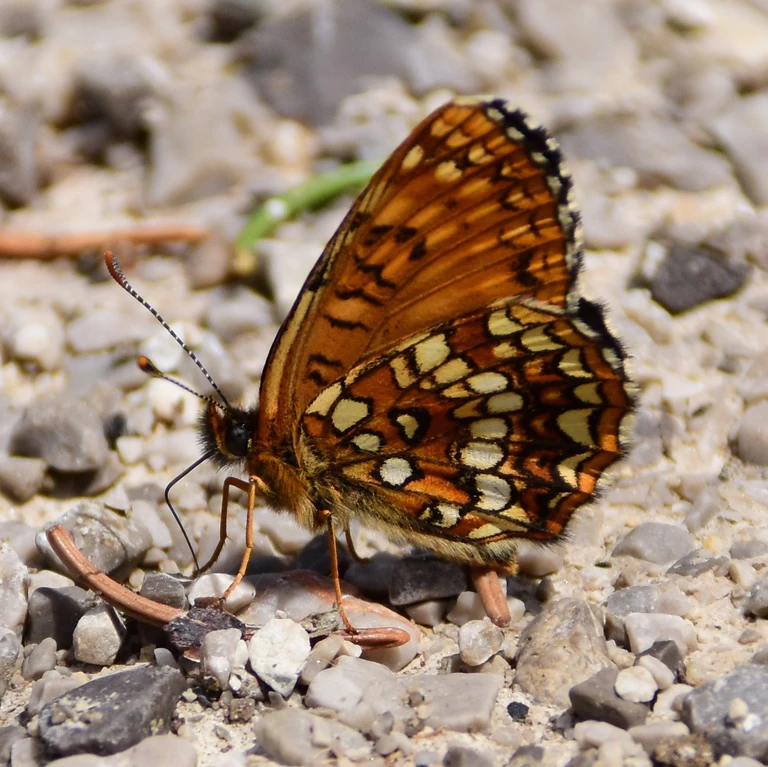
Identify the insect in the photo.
Melitaea diamina
